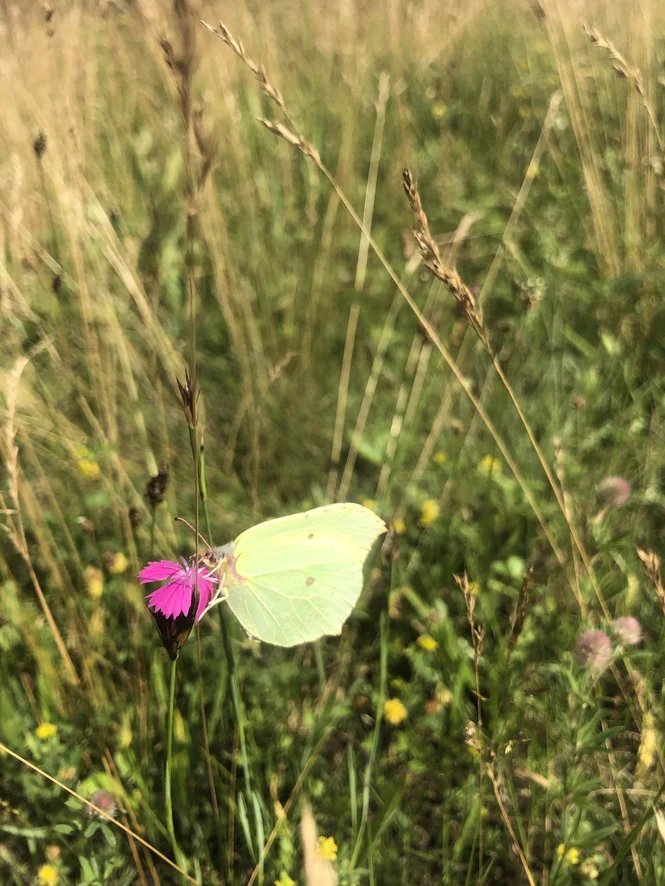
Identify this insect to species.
Gonepteryx rhamni
